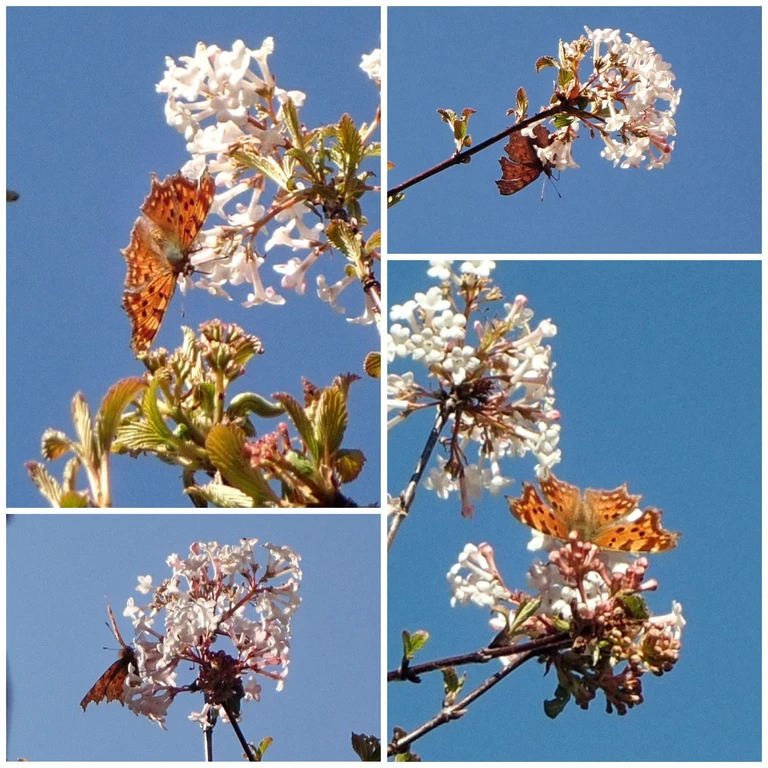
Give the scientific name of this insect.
Polygonia c-album
